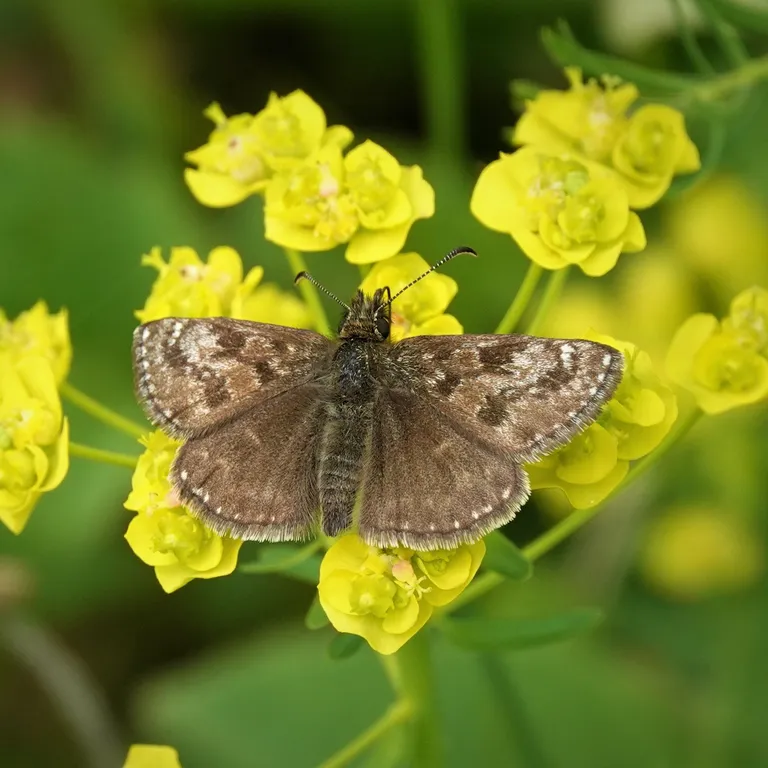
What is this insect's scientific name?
Erynnis tages
